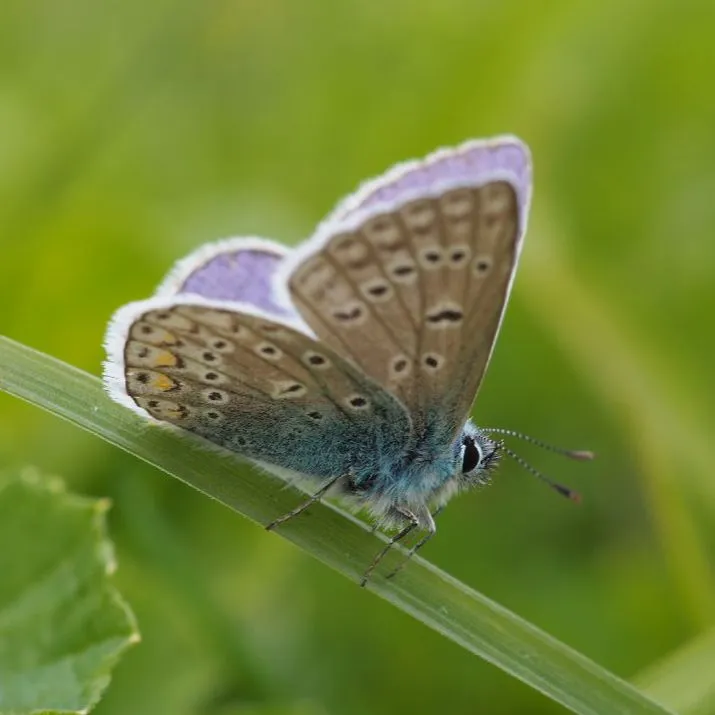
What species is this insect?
Polyommatus icarus
